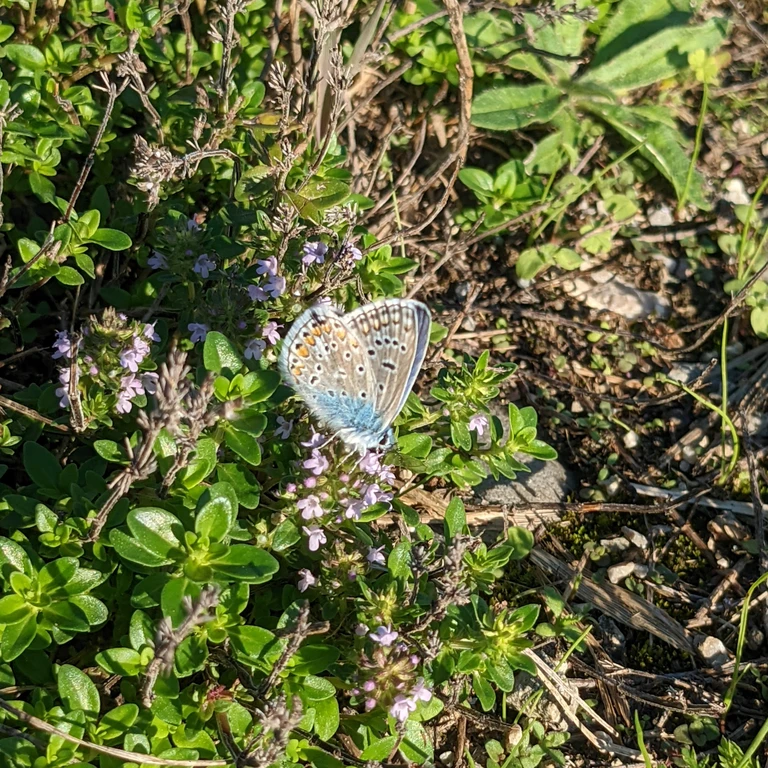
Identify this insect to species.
Polyommatus icarus
